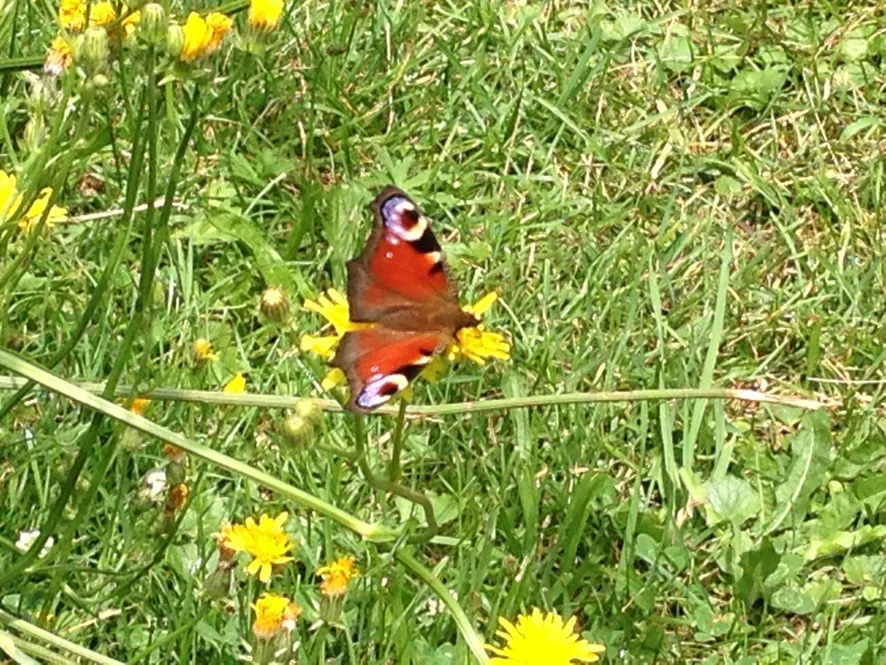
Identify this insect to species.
Aglais io
